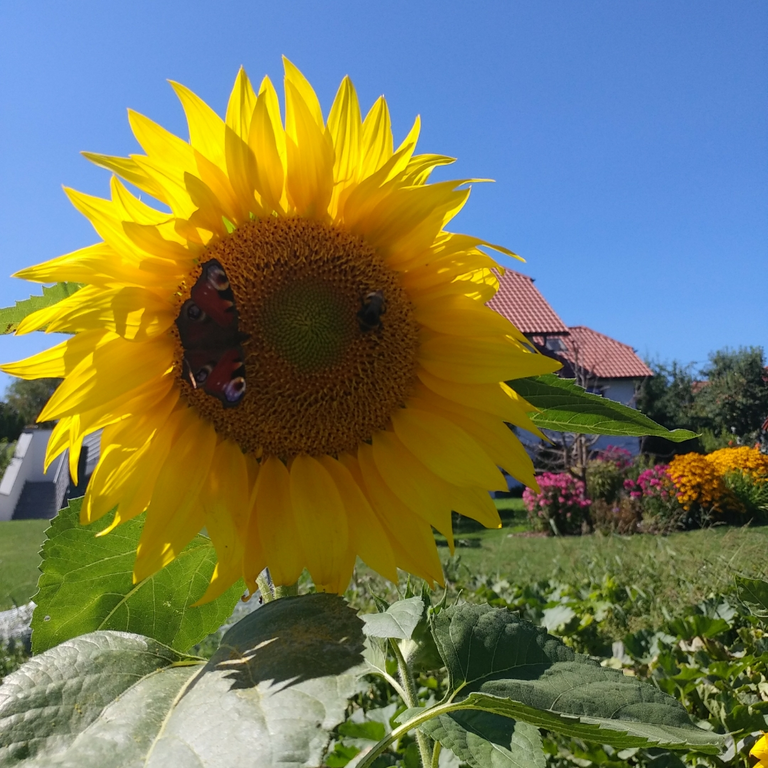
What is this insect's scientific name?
Aglais io
